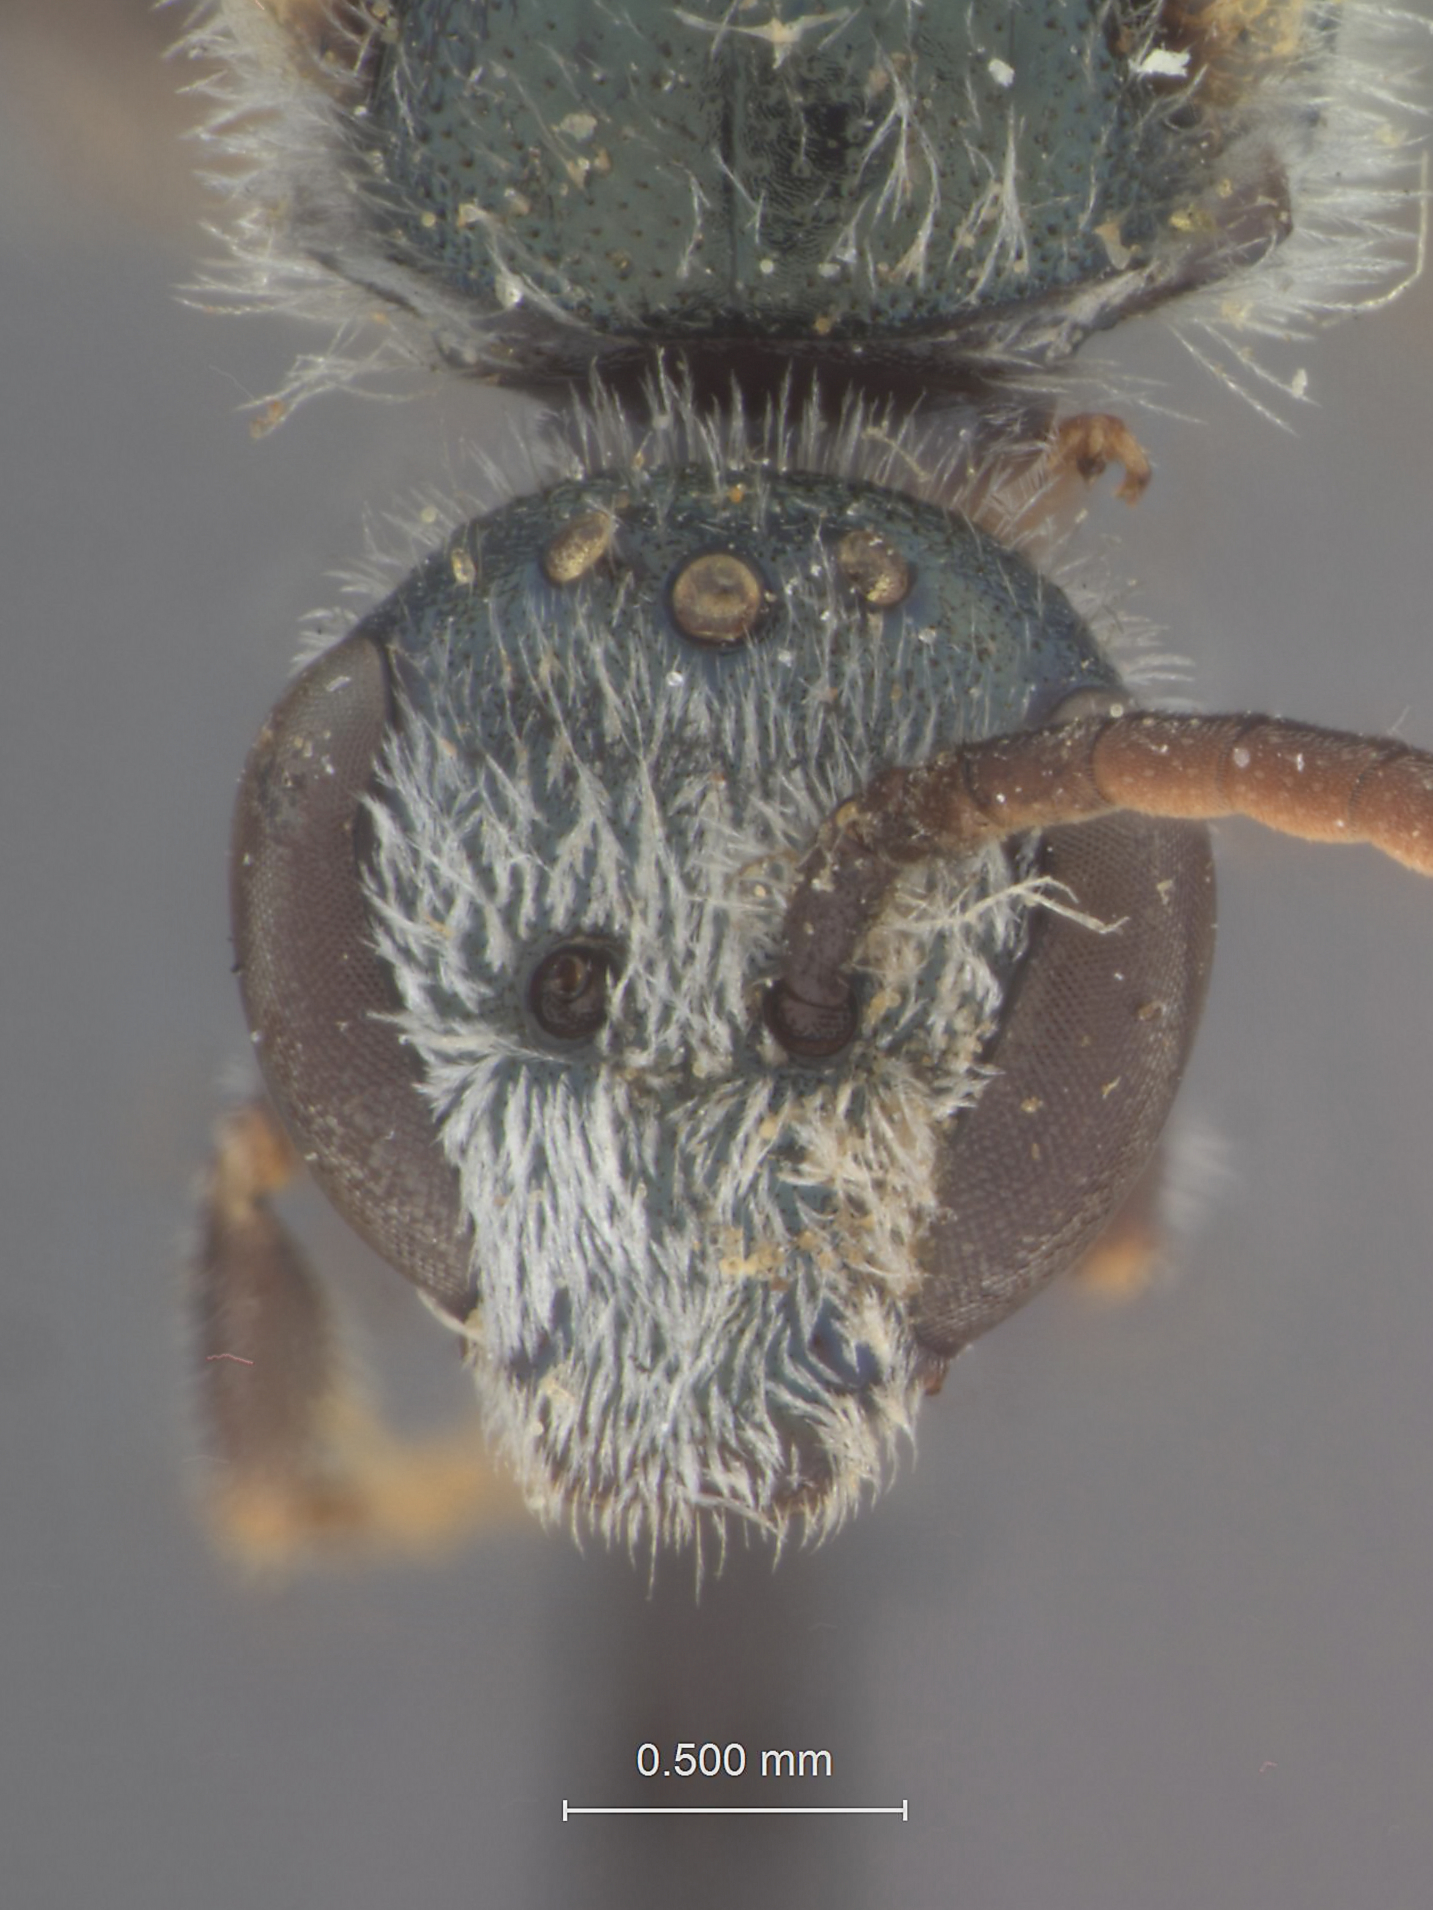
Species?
Halictus basilicus
